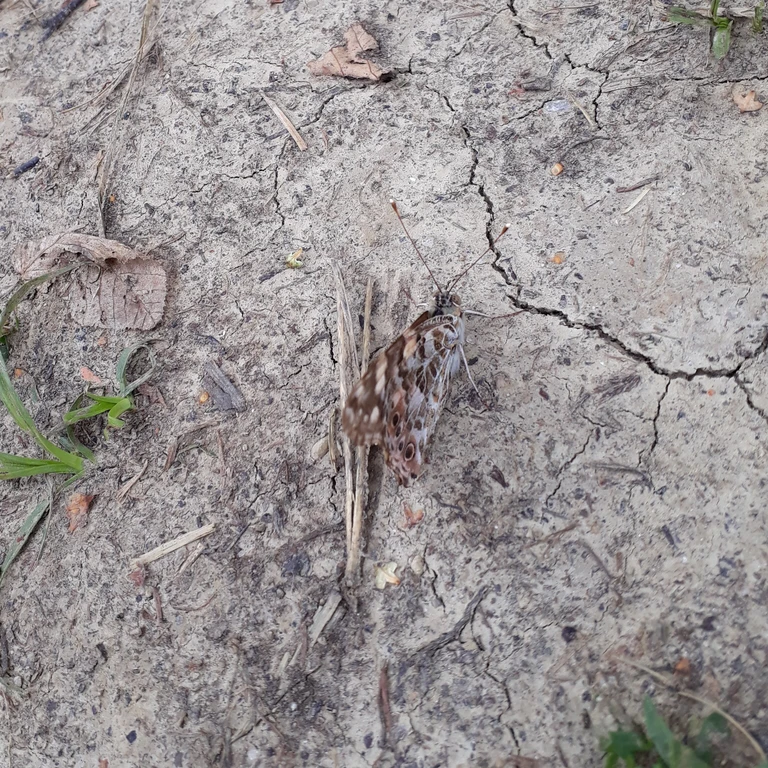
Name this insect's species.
Vanessa cardui
